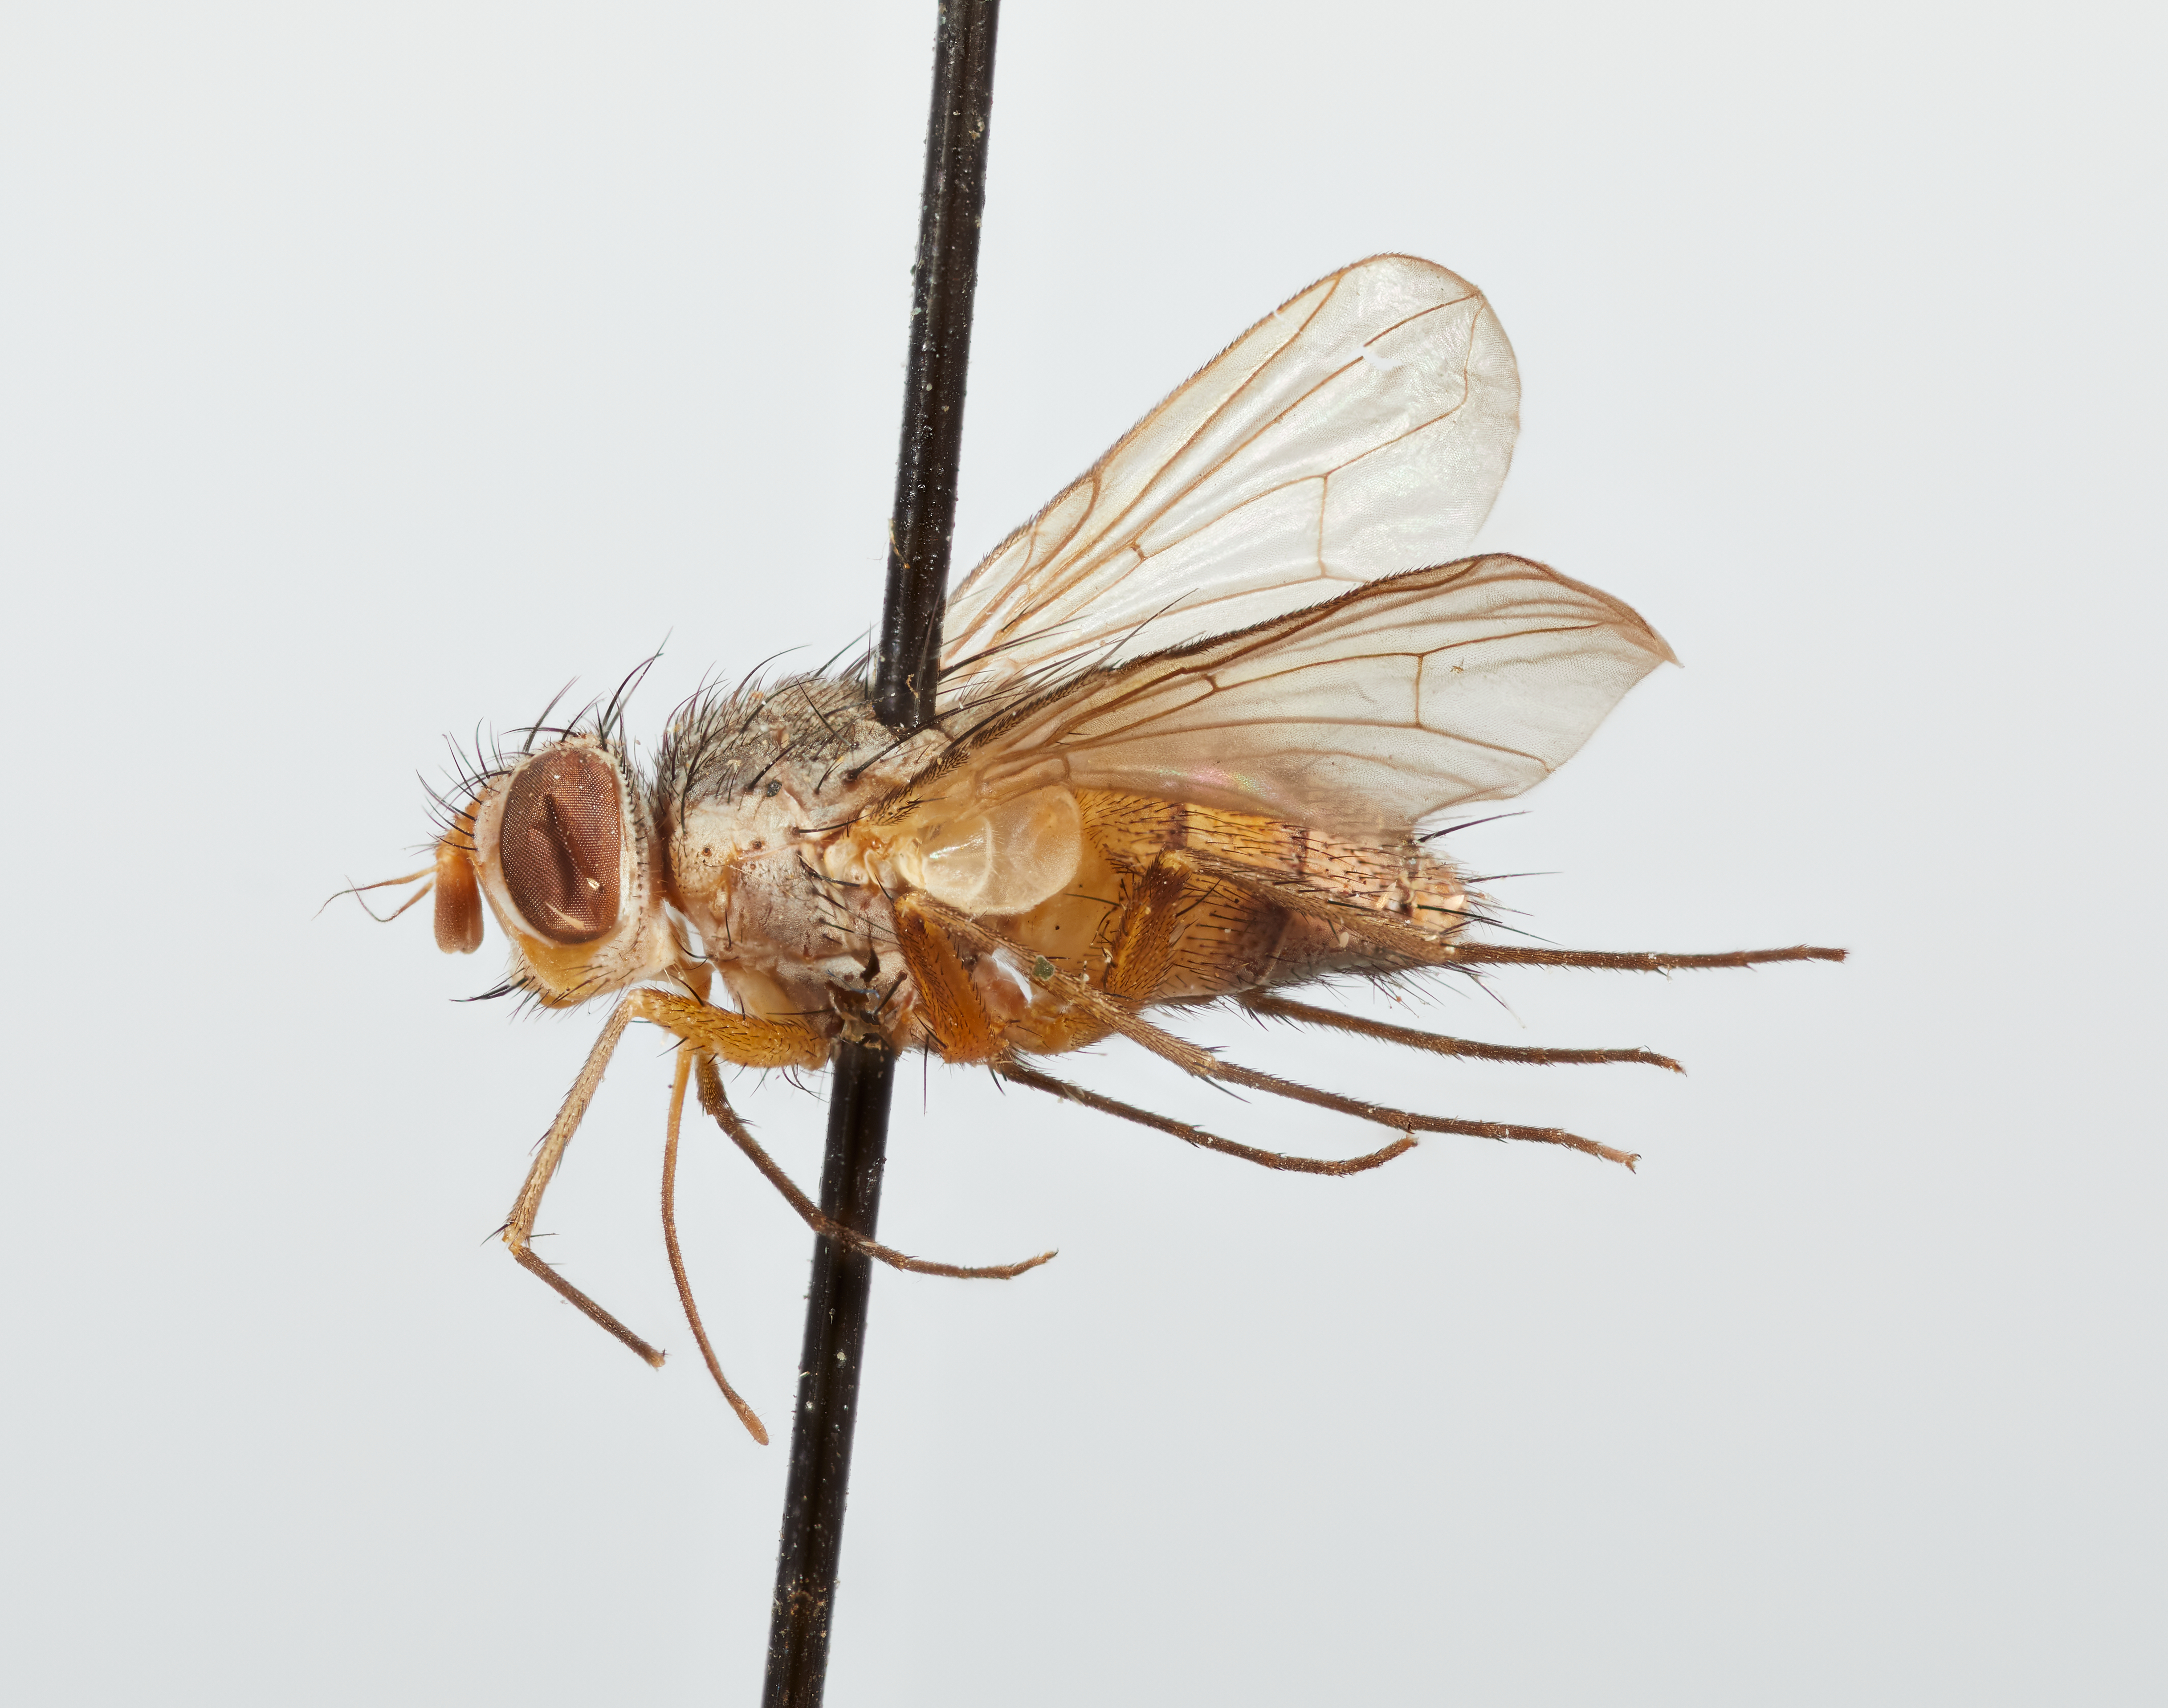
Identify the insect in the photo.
Drepanoglossa amydriae
